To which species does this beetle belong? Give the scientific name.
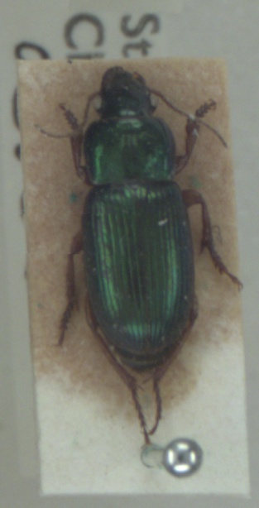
Harpalus affinis
